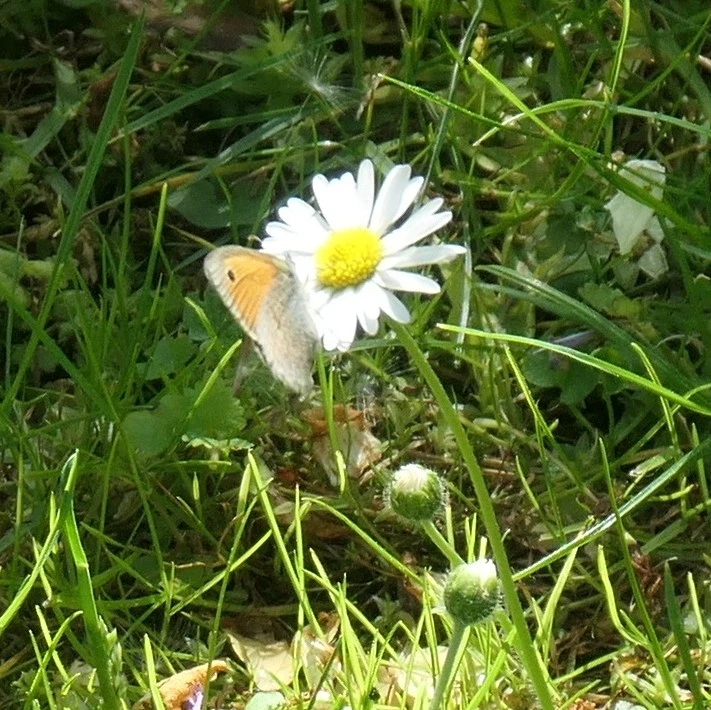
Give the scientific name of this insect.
Coenonympha pamphilus
